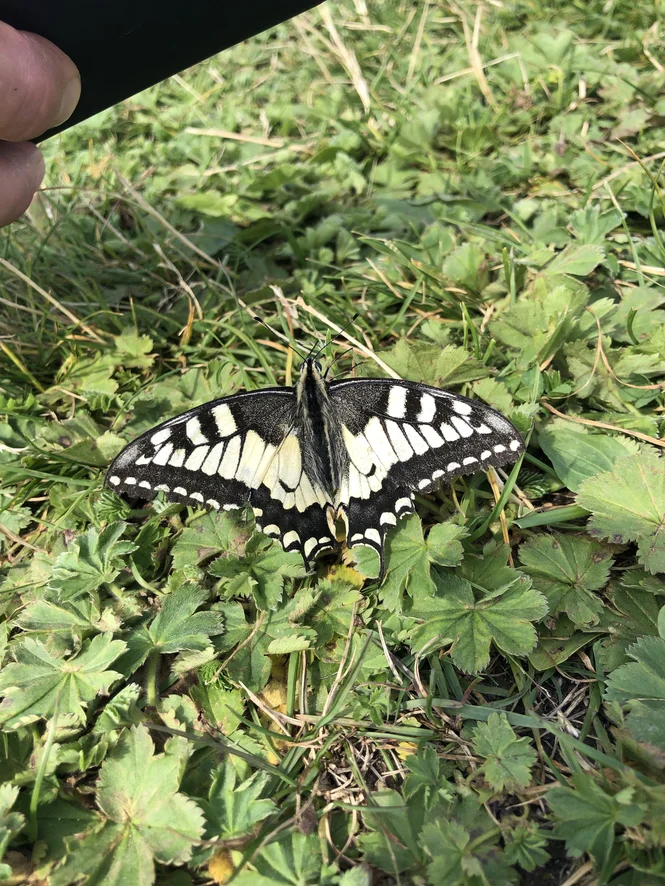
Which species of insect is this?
Papilio machaon
